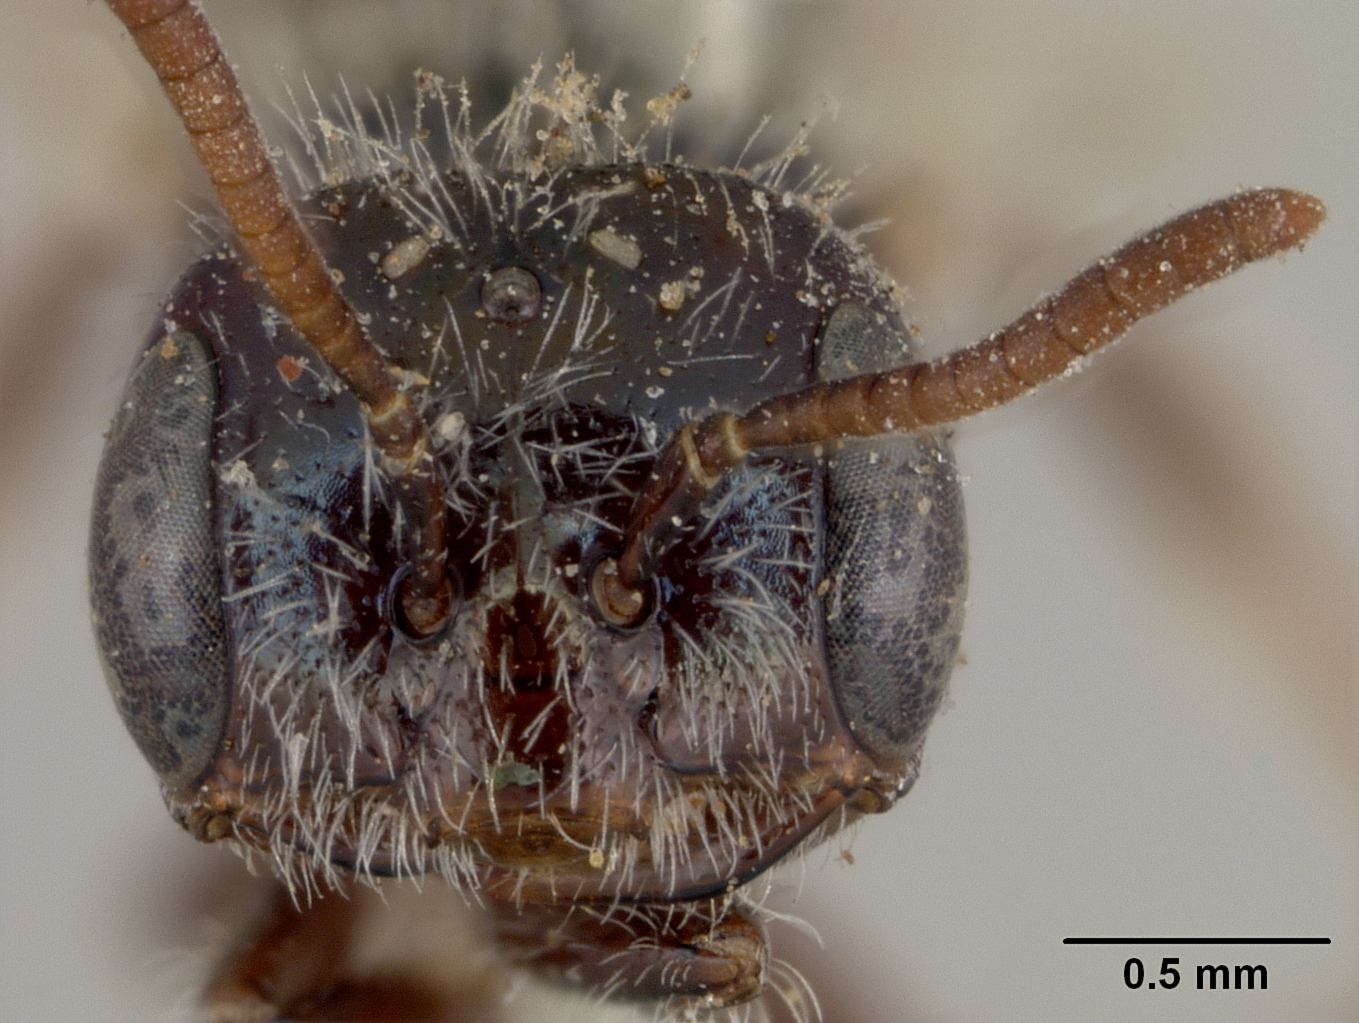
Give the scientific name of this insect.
Perdita chrysophila
